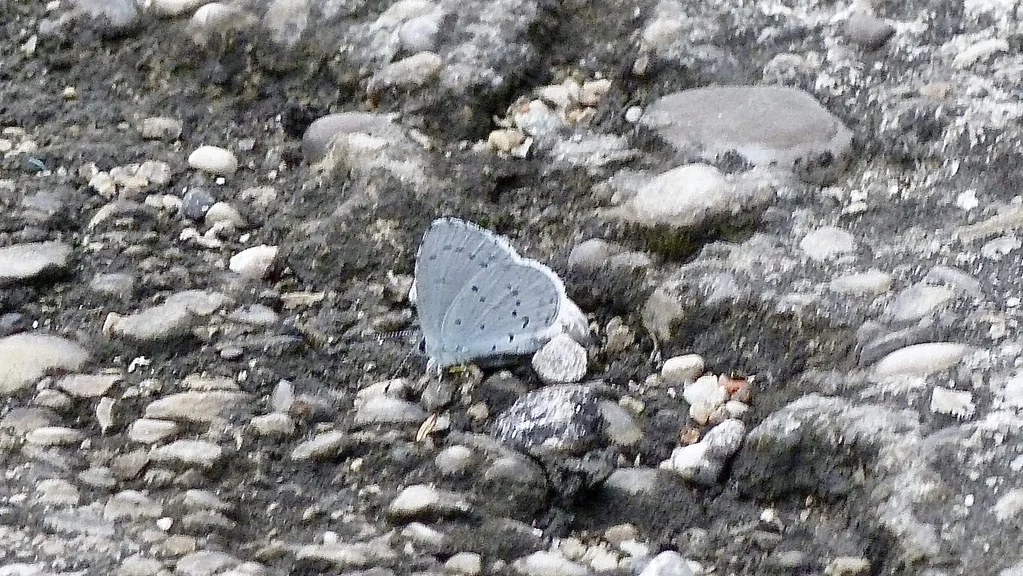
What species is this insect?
Celastrina argiolus
